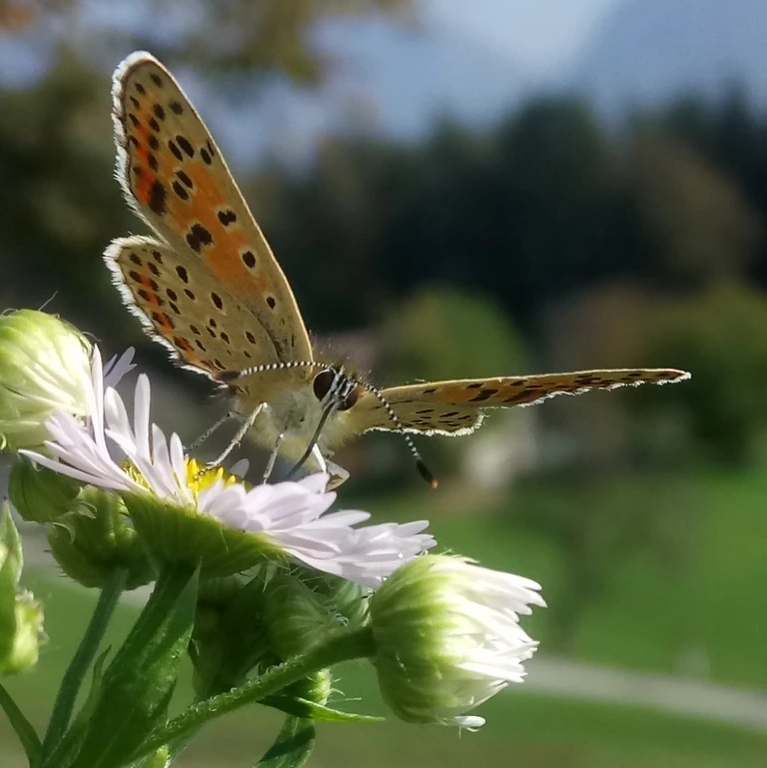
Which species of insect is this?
Lycaena tityrus (also Loweia tityrus)
